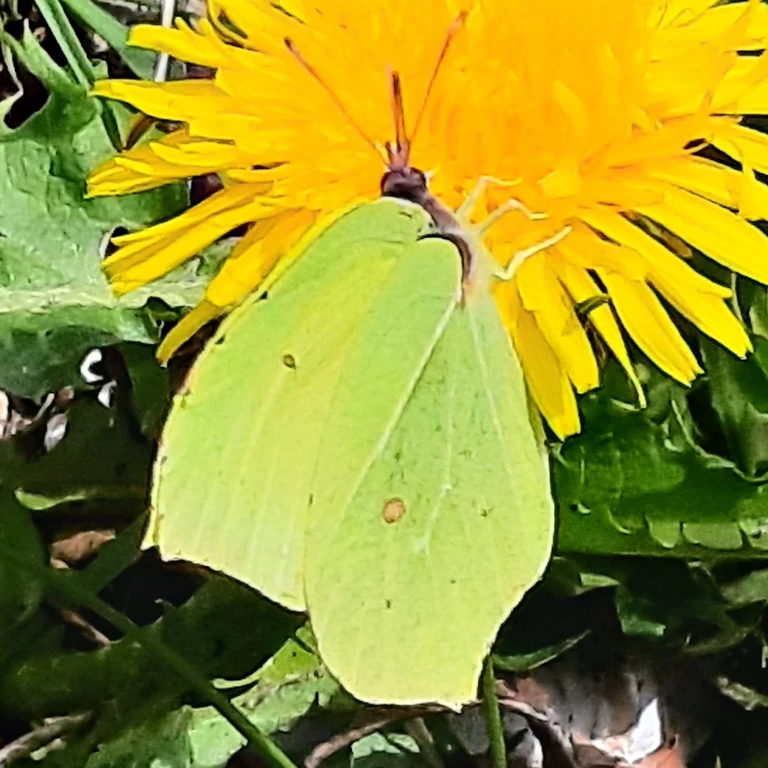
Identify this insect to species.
Gonepteryx rhamni
